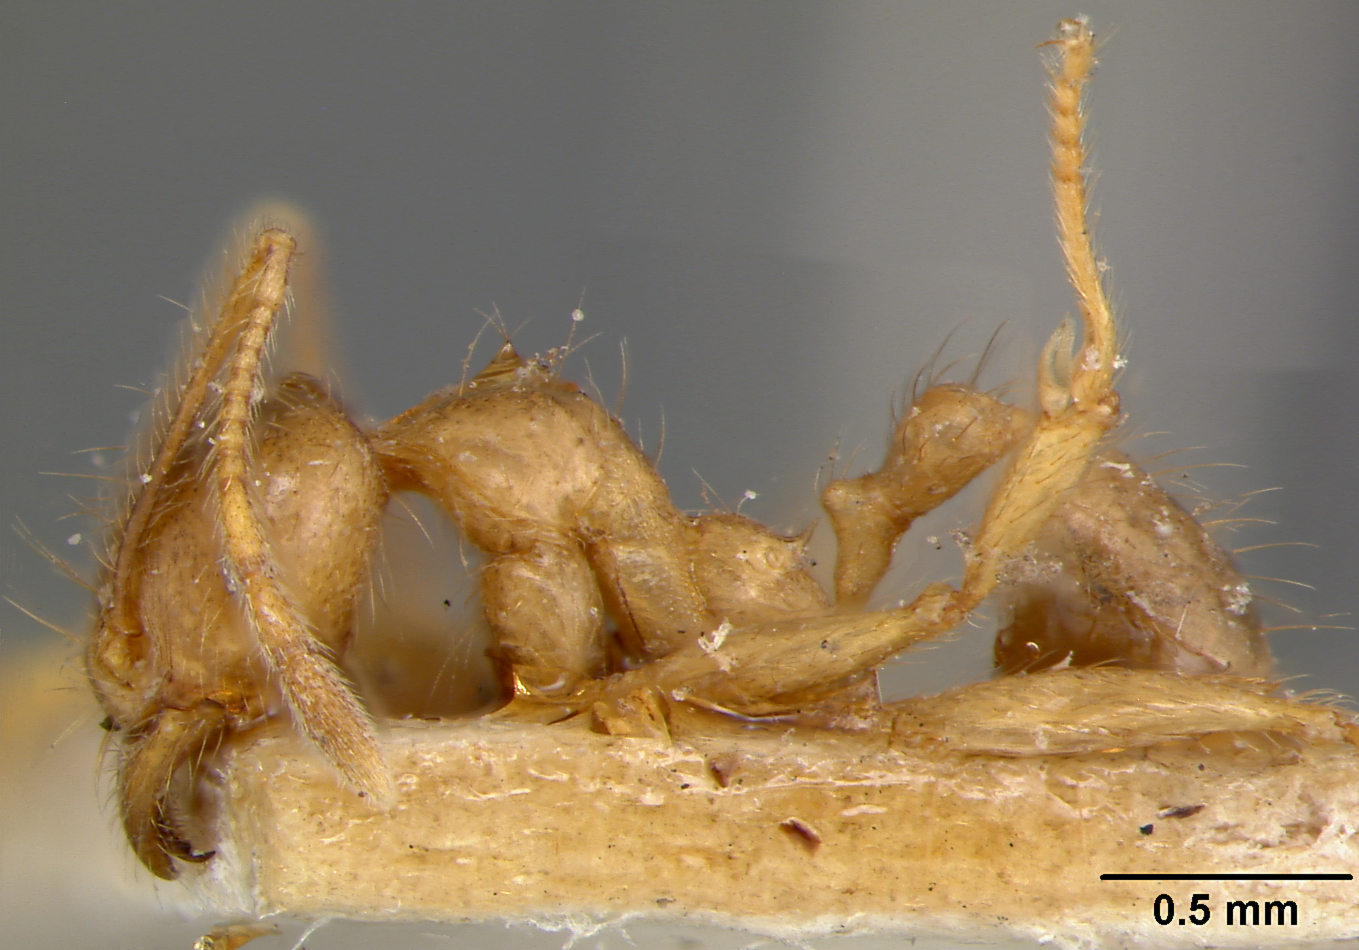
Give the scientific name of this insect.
Pheidole havilandi
